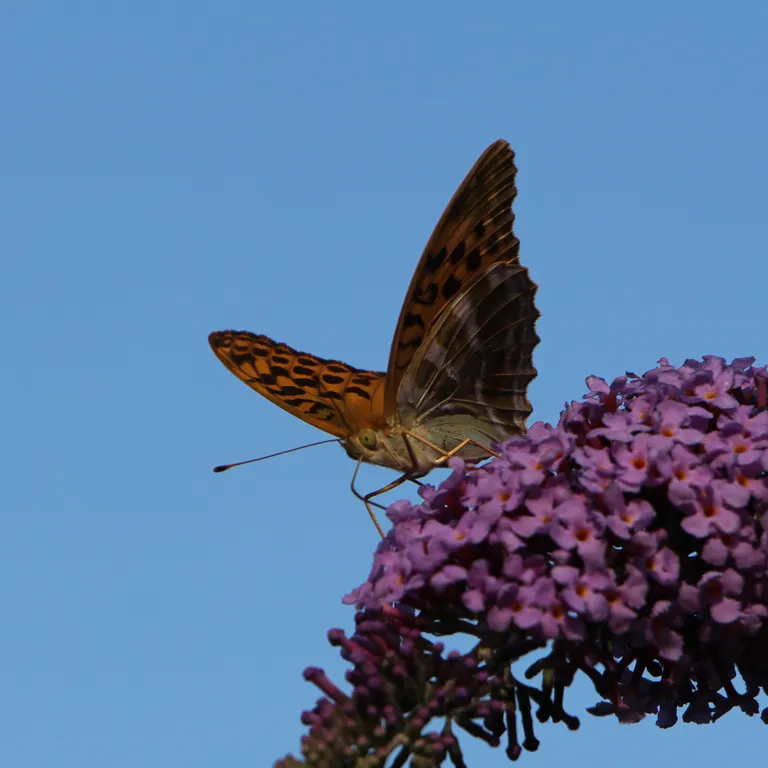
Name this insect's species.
Argynnis paphia
